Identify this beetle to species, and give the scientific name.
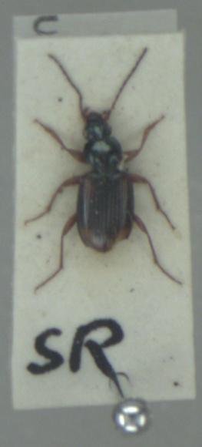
Bembidion tetracolum
